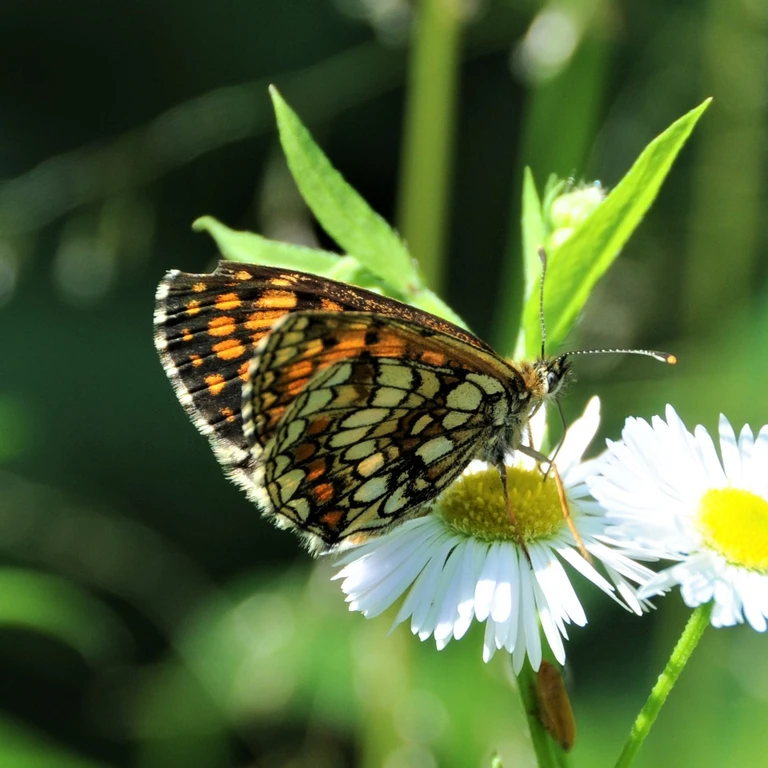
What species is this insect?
Melitaea athalia
